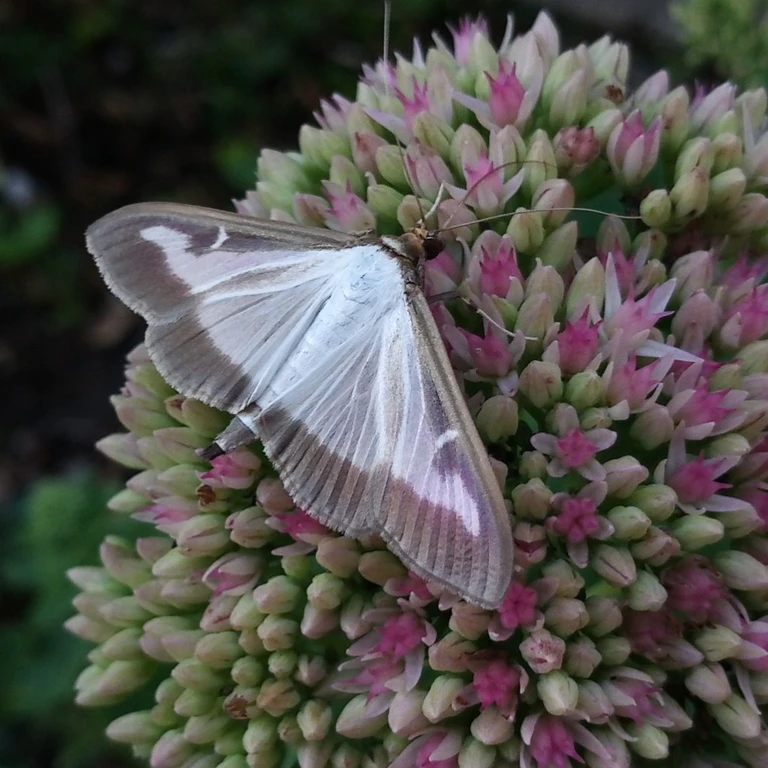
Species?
Cydalima perspectalis
